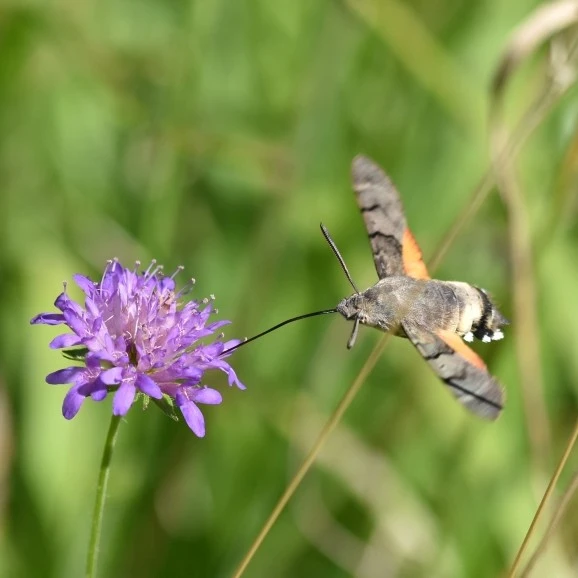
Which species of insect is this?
Macroglossum stellatarum
